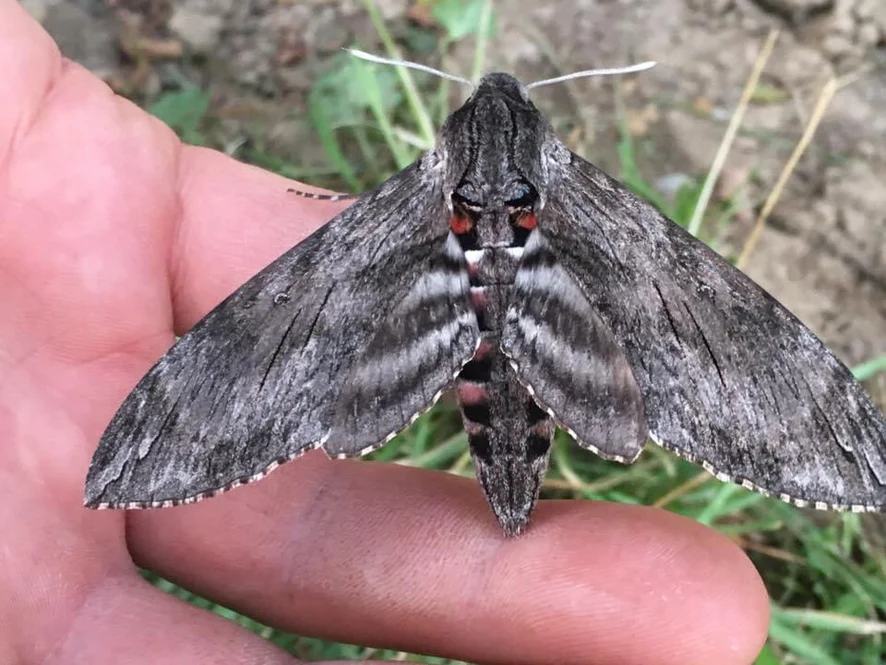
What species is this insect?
Agrius convolvuli
